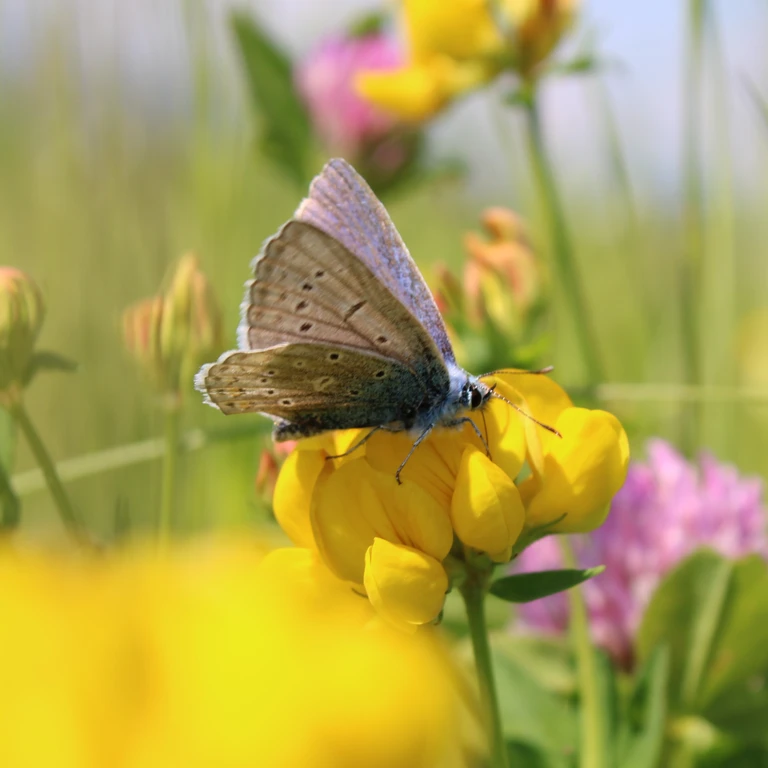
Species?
Polyommatus icarus
